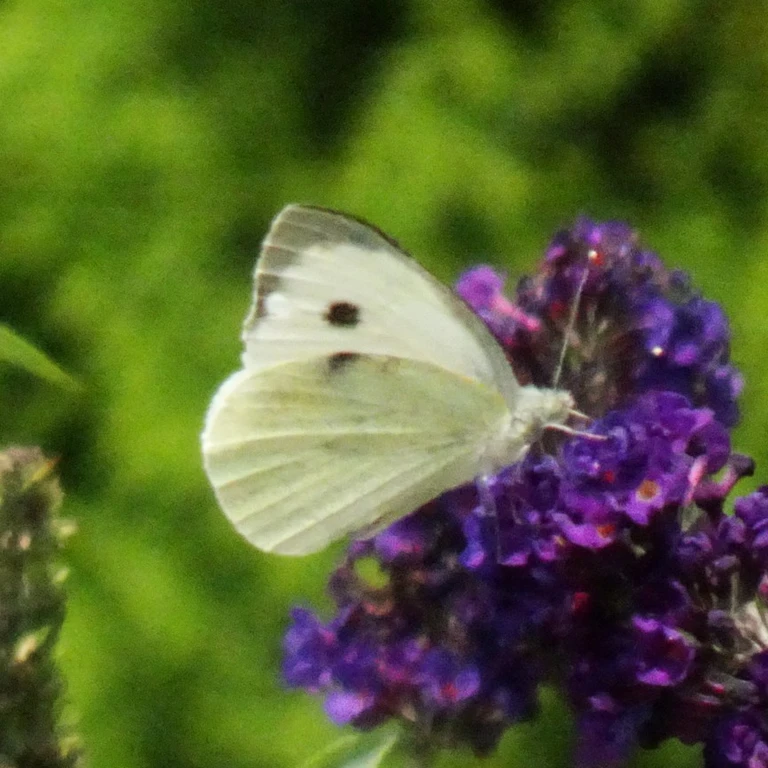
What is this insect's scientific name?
Pieris brassicae
